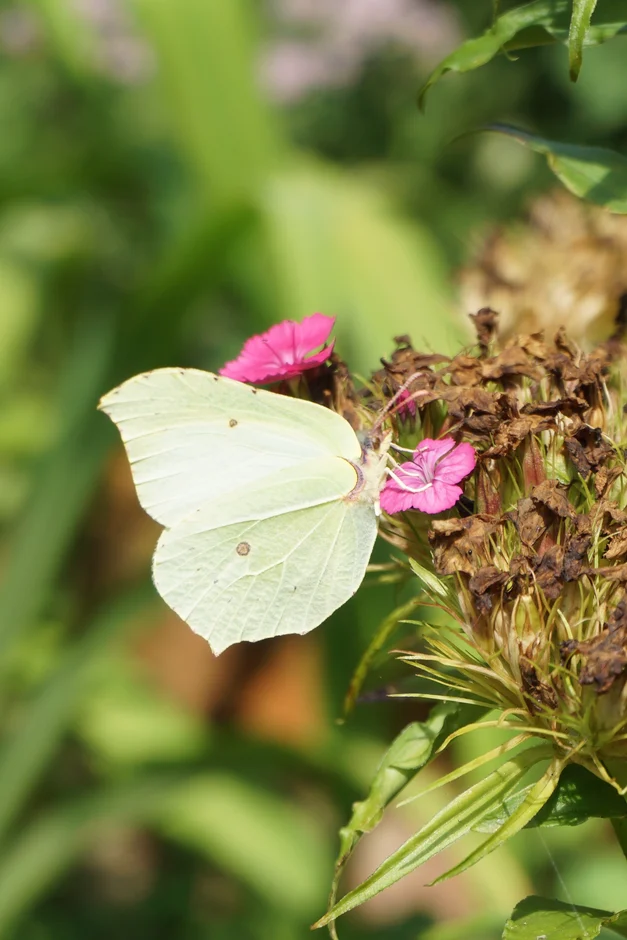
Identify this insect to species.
Gonepteryx rhamni
